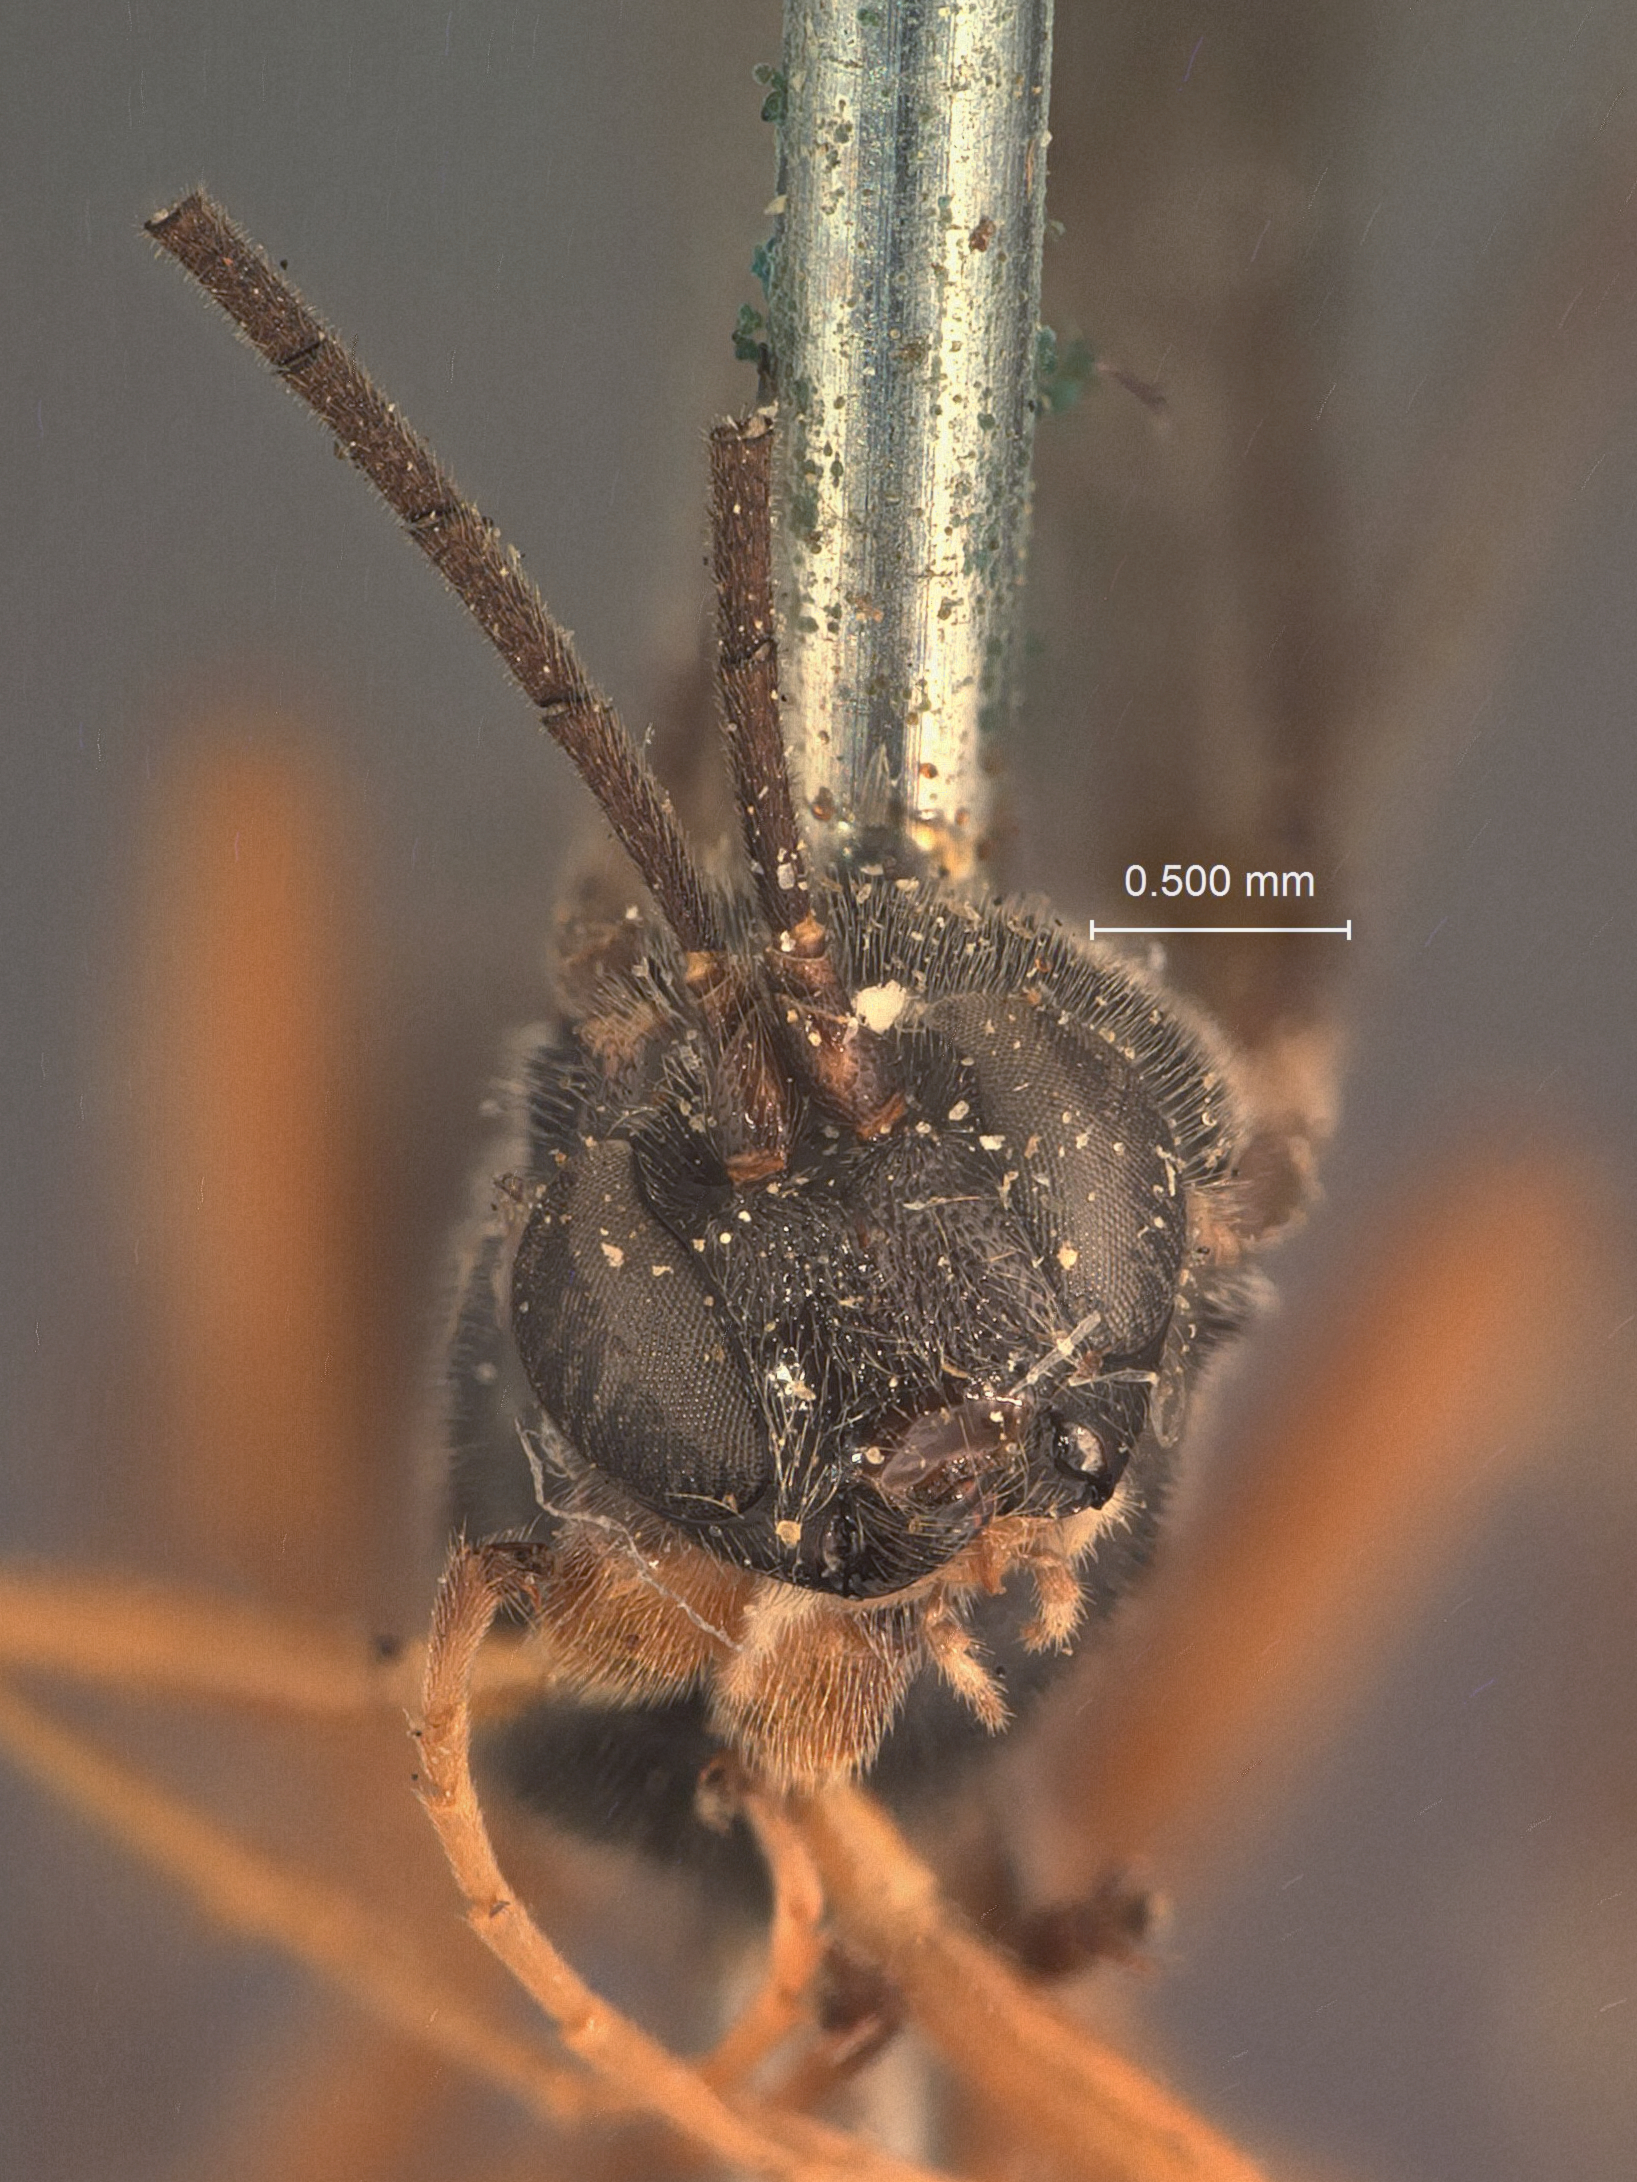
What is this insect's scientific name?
Pimpla yakutatensis
